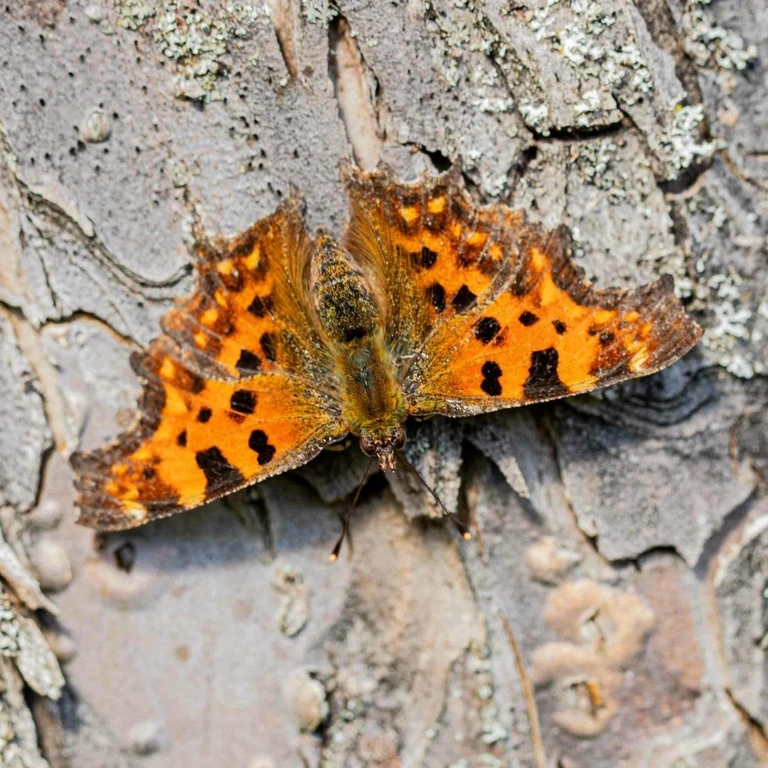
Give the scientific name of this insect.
Polygonia c-album
